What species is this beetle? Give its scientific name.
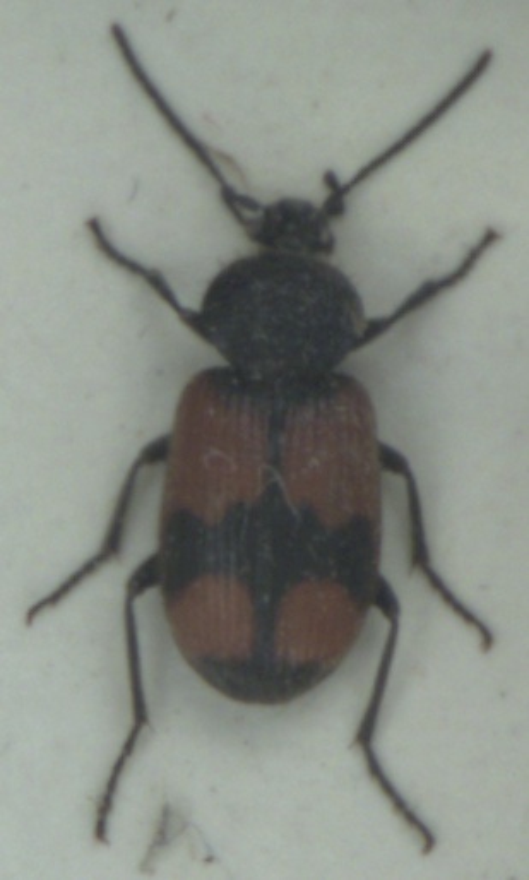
Panagaeus cruxmajor
